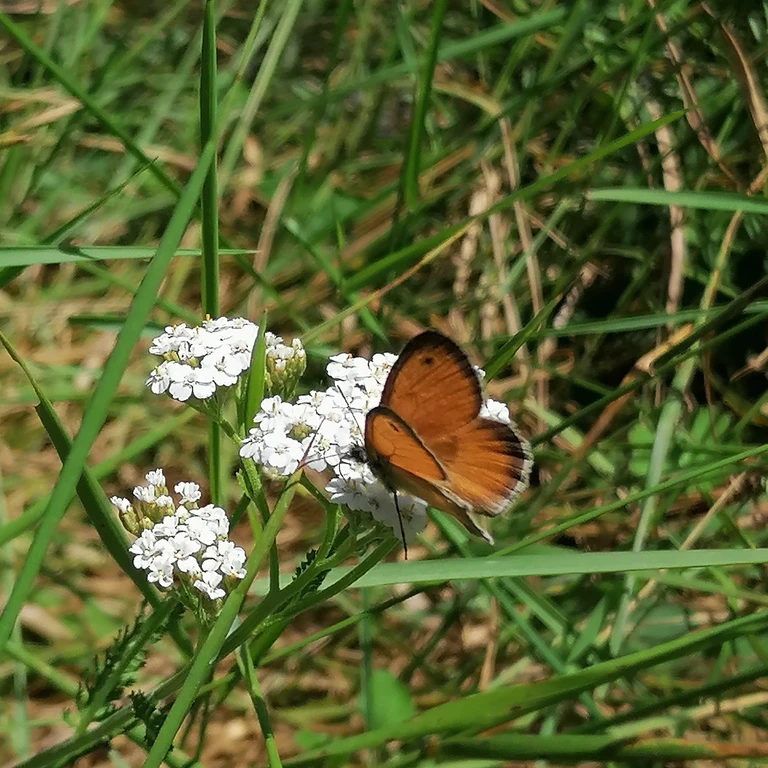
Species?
Coenonympha pamphilus
